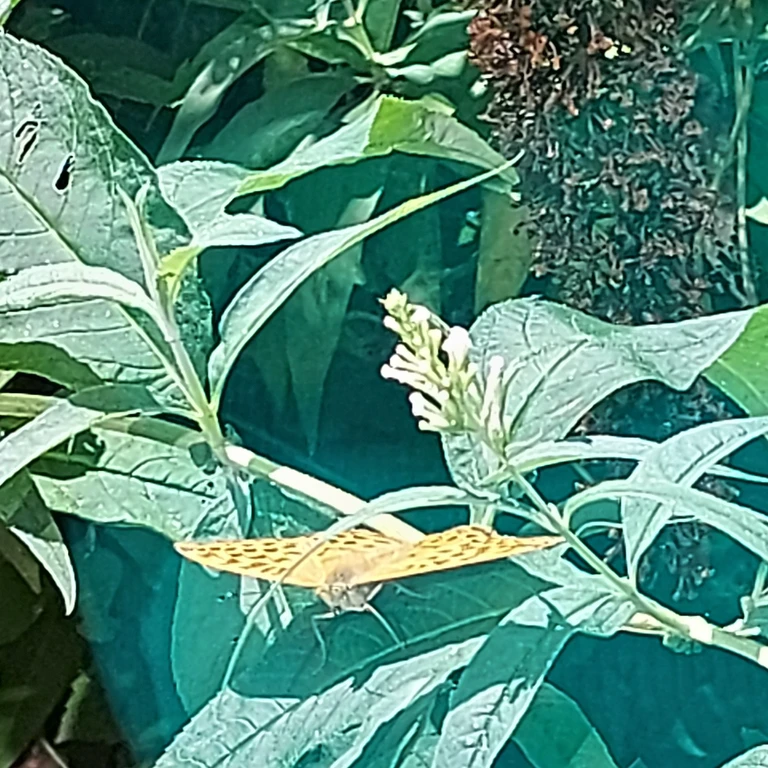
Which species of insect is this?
Argynnis paphia
